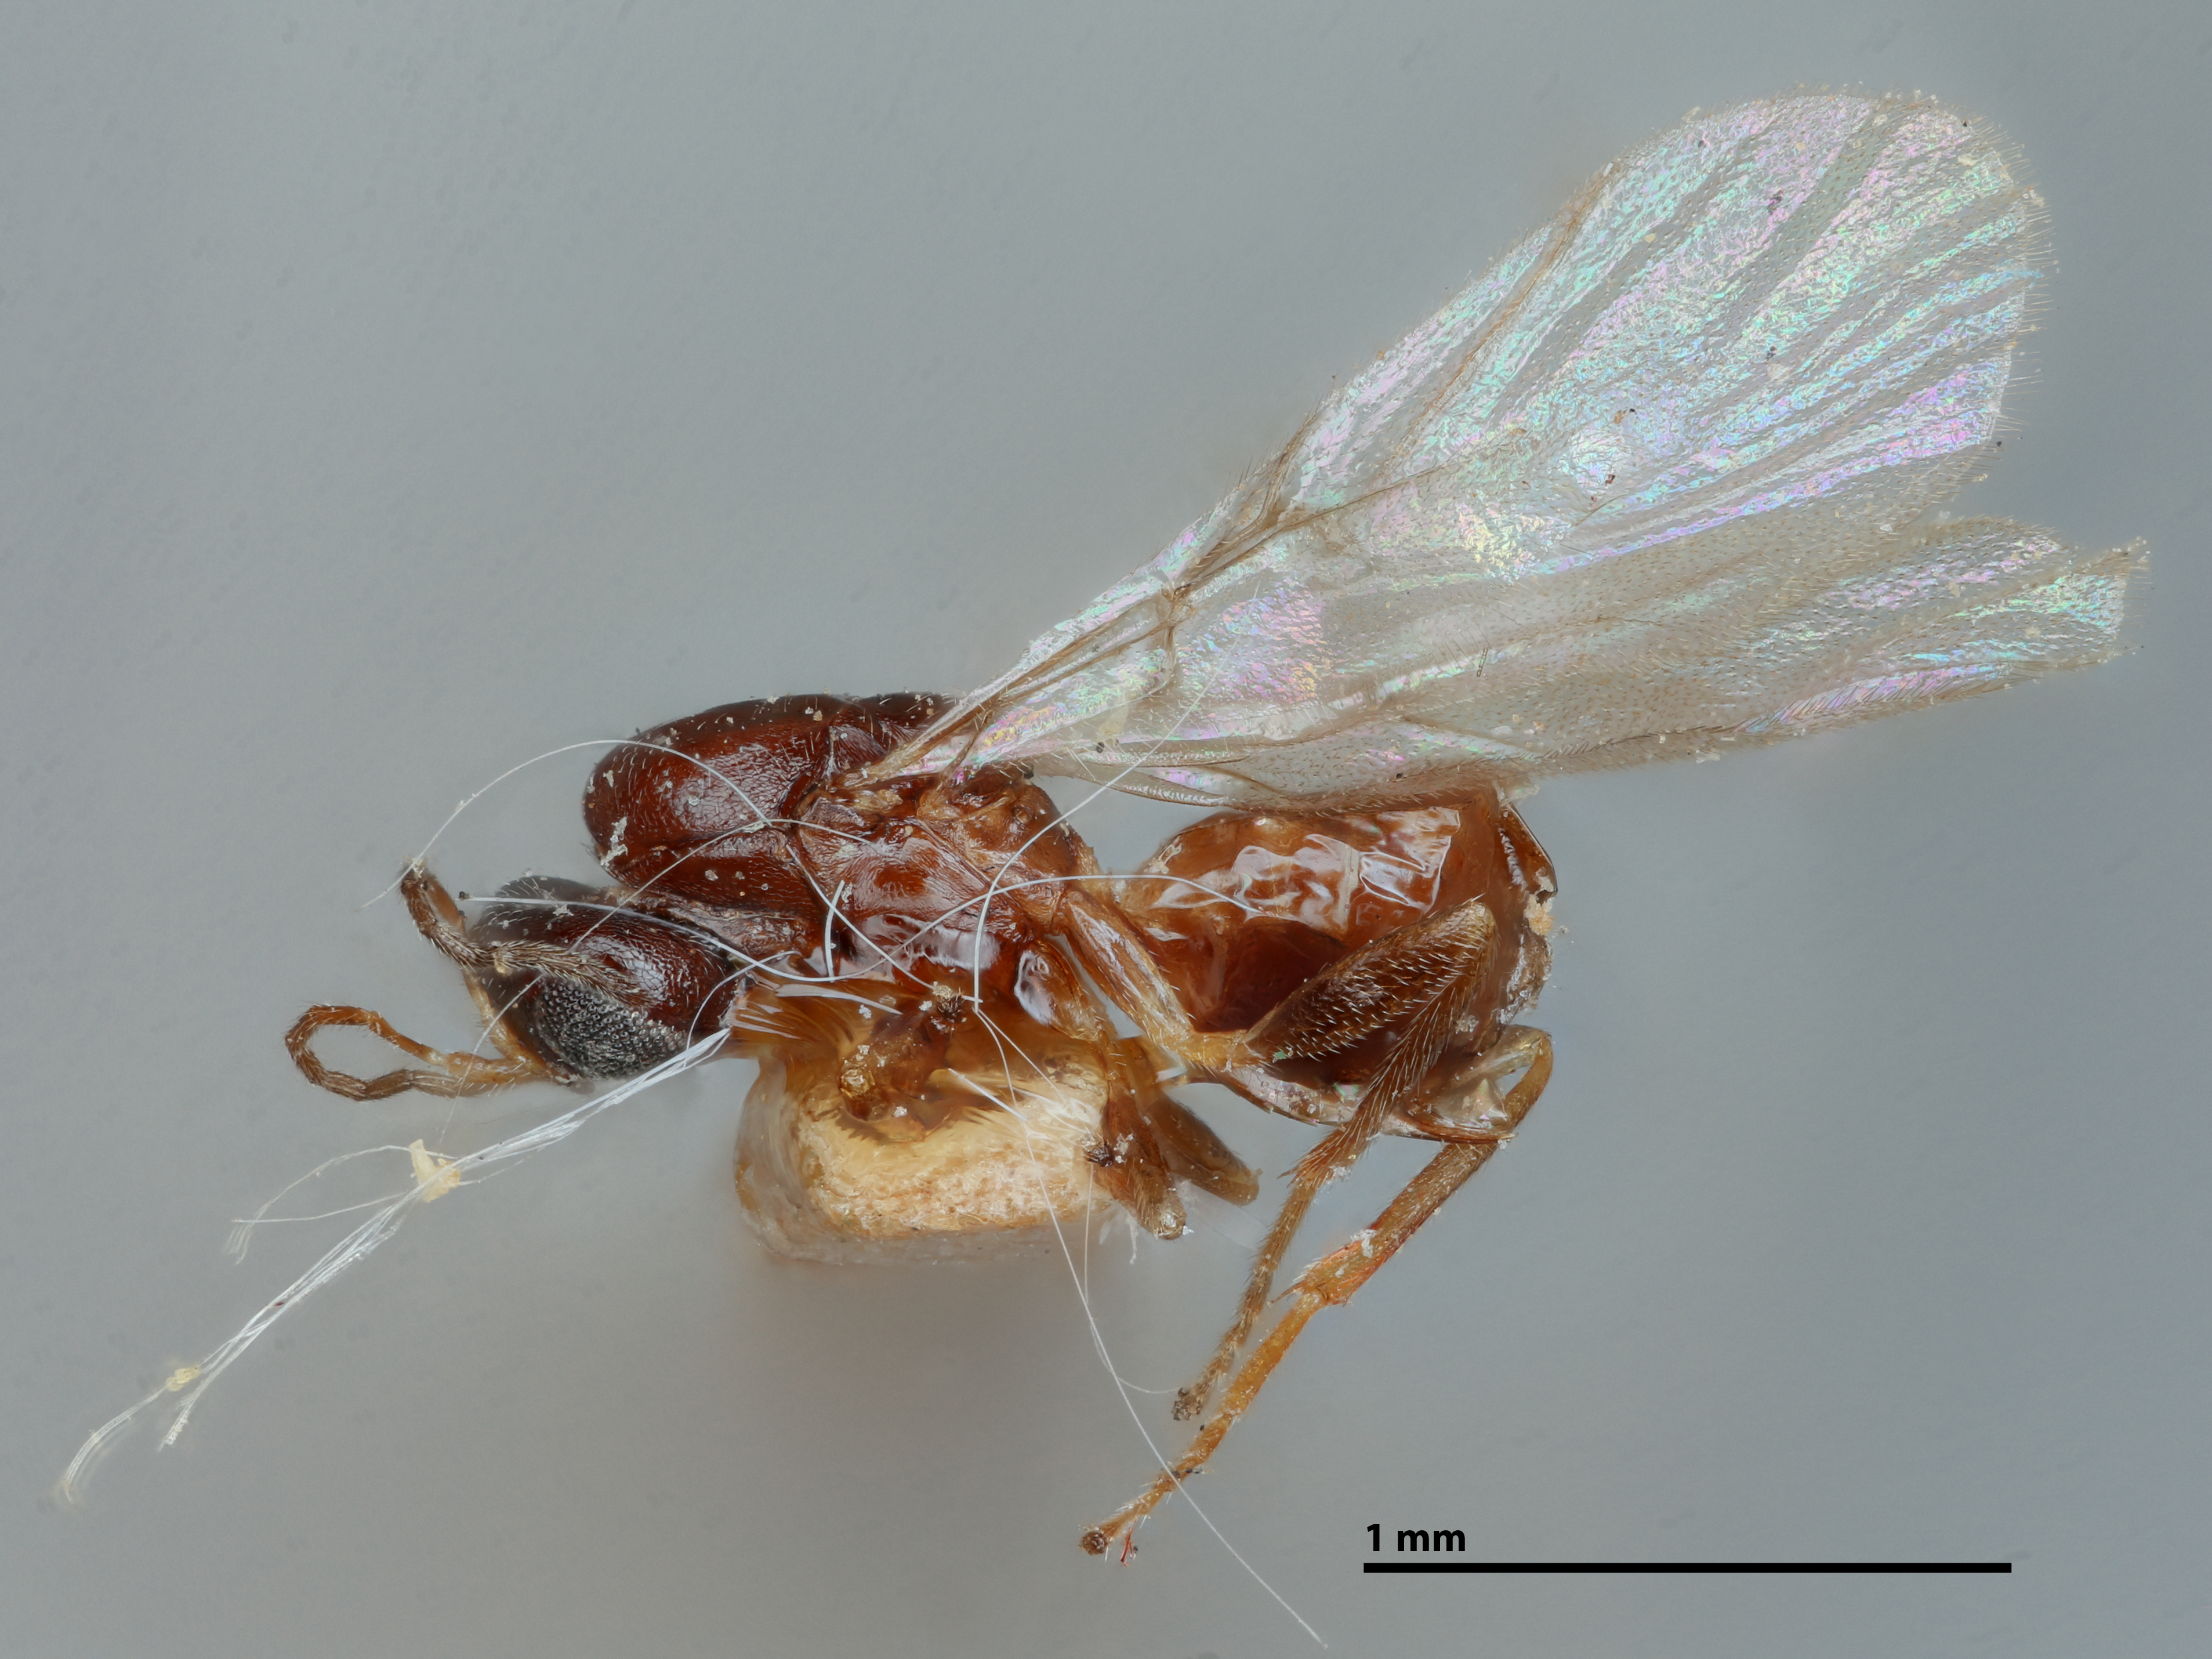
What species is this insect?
Neuroterus virgens
